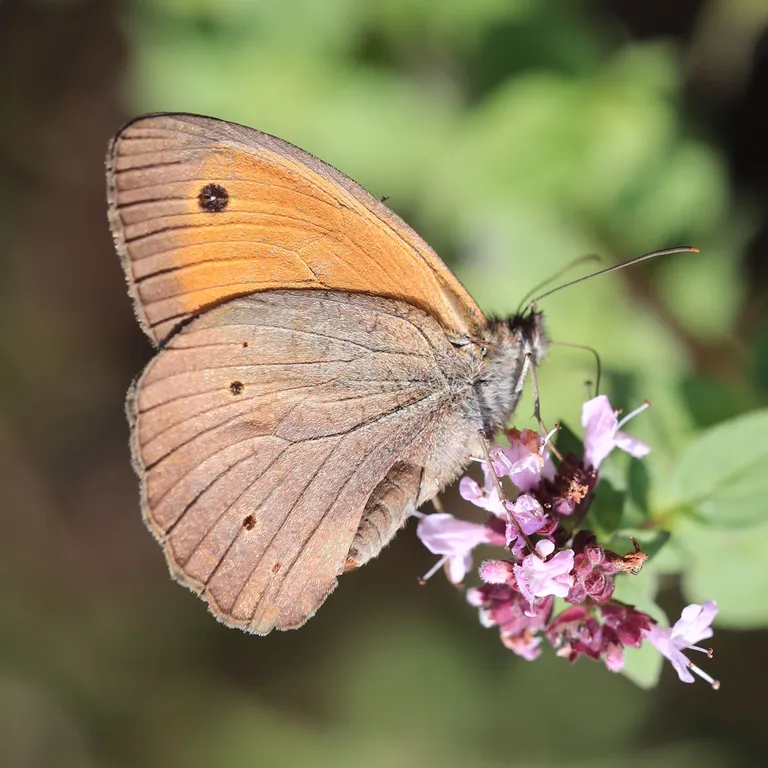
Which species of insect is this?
Maniola jurtina
